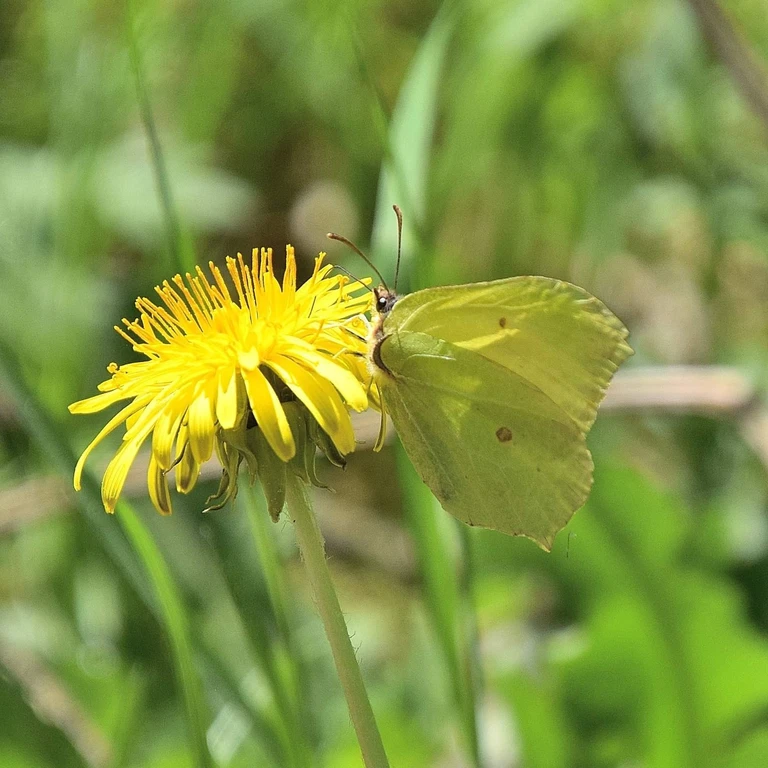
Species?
Gonepteryx rhamni
